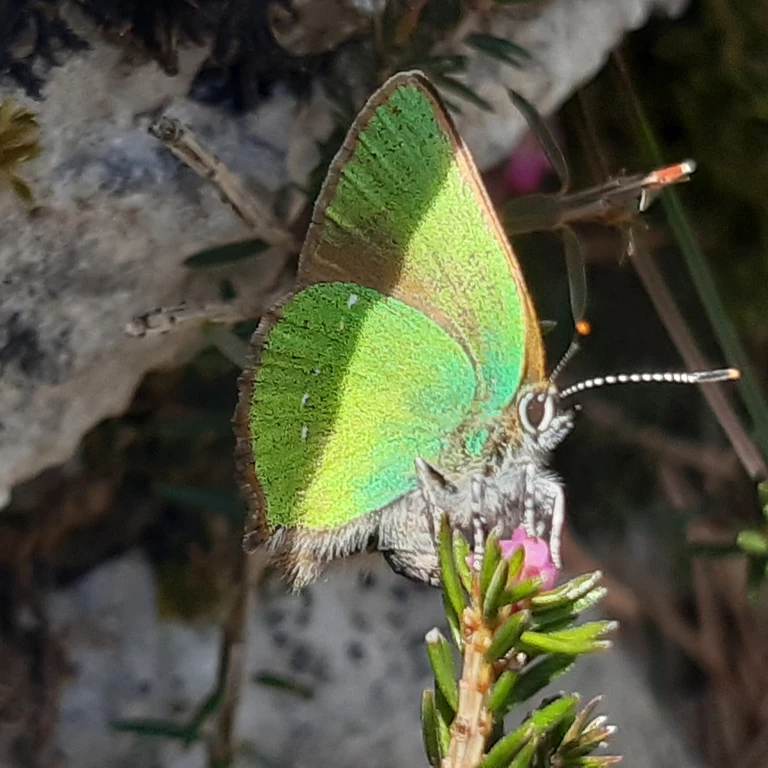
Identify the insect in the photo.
Callophrys rubi
